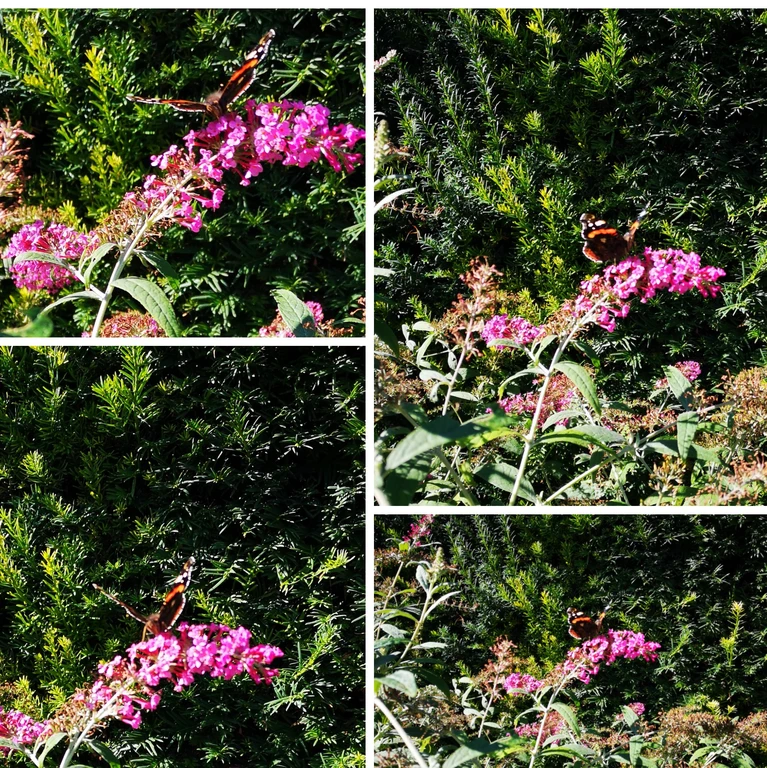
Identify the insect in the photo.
Vanessa atalanta
